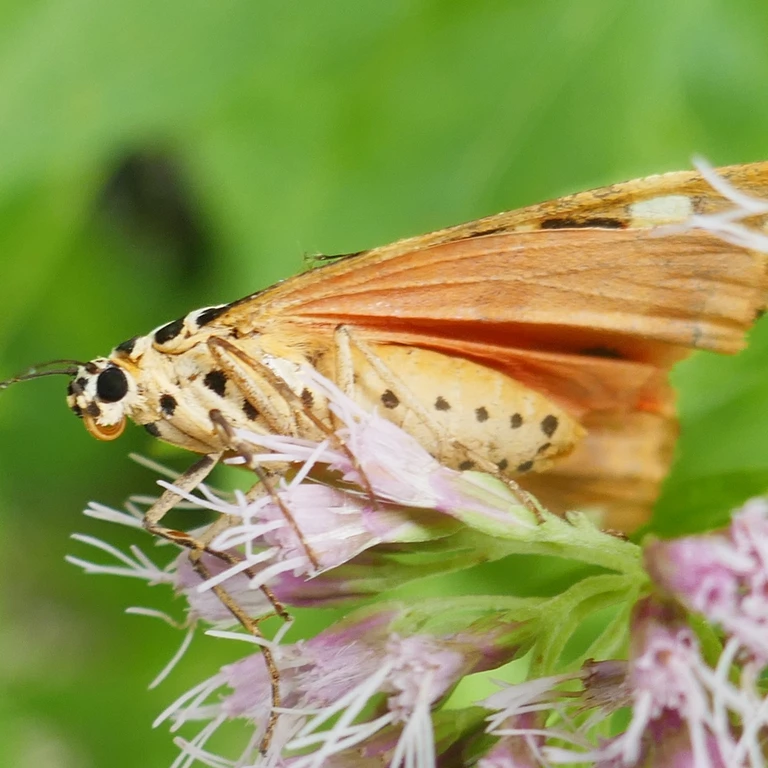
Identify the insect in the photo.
Euplagia quadripunctaria
